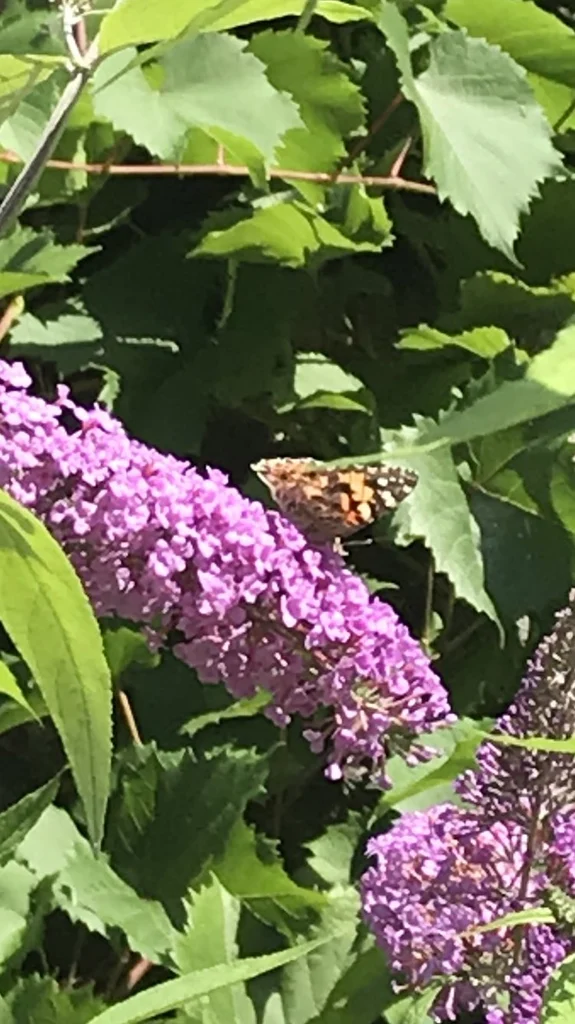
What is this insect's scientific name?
Vanessa cardui
